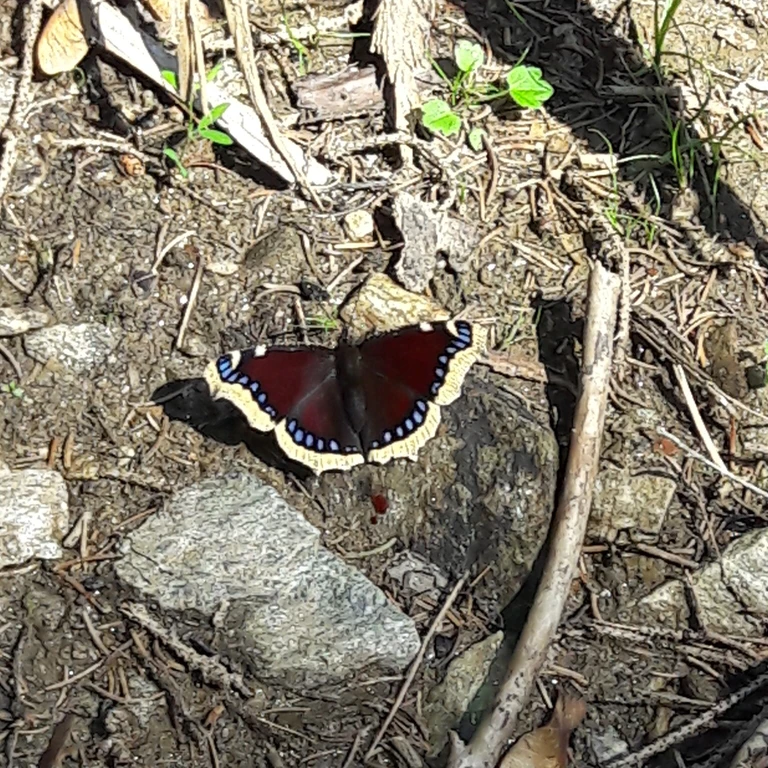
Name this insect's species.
Nymphalis antiopa
